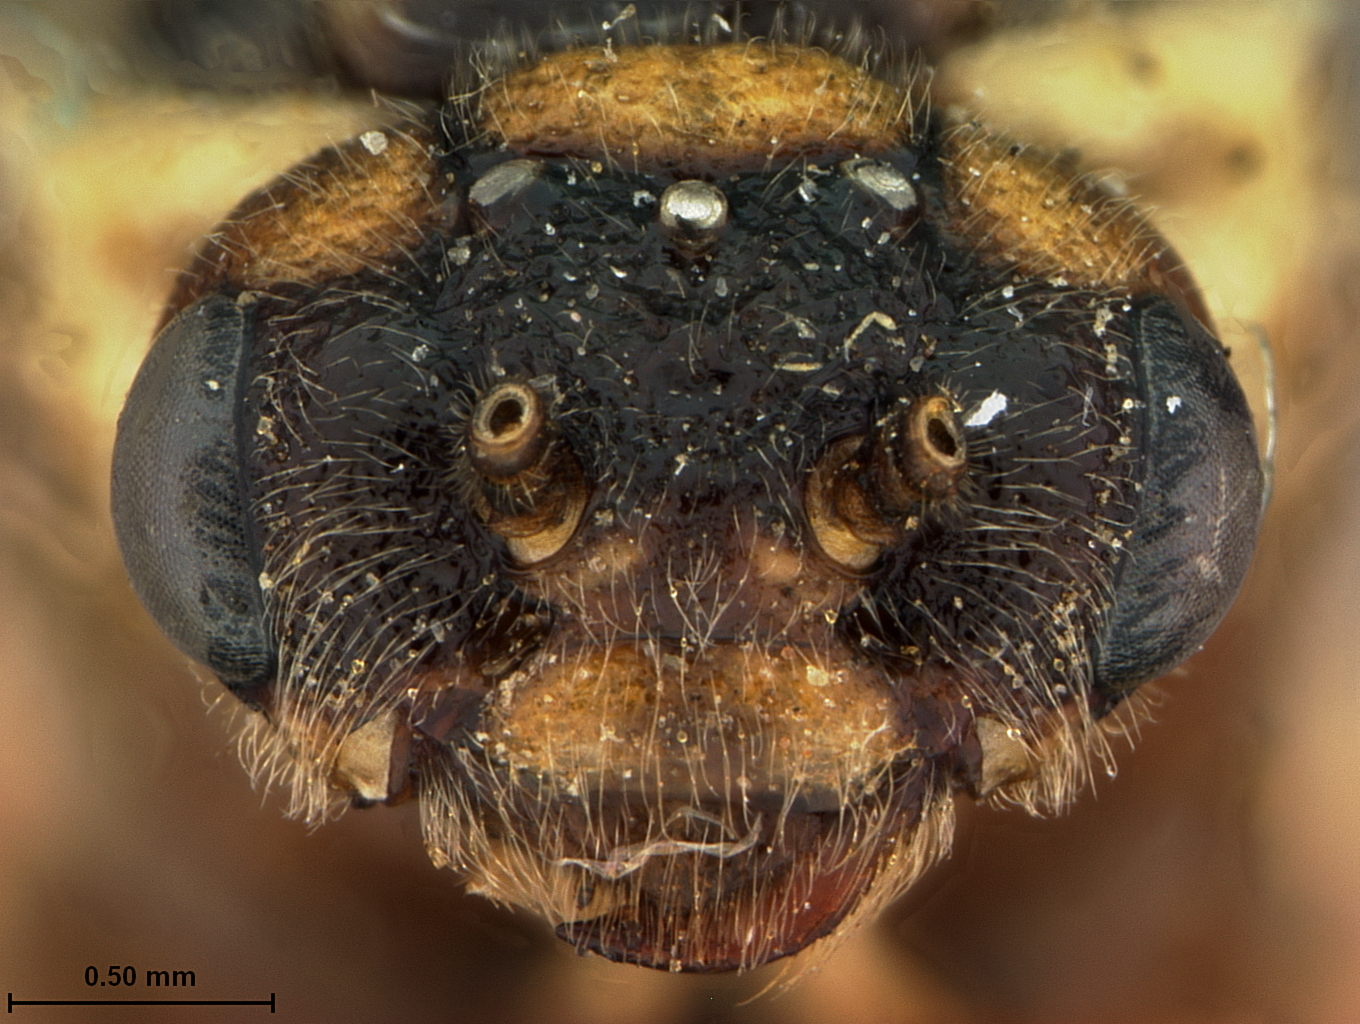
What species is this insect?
Neodiprion dyari
